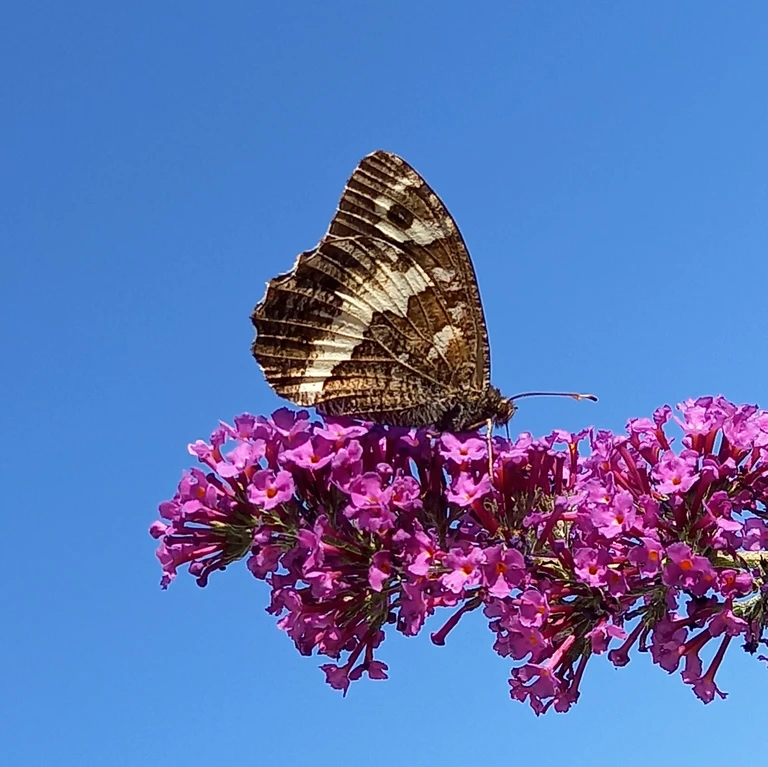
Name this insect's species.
Brintesia circe
